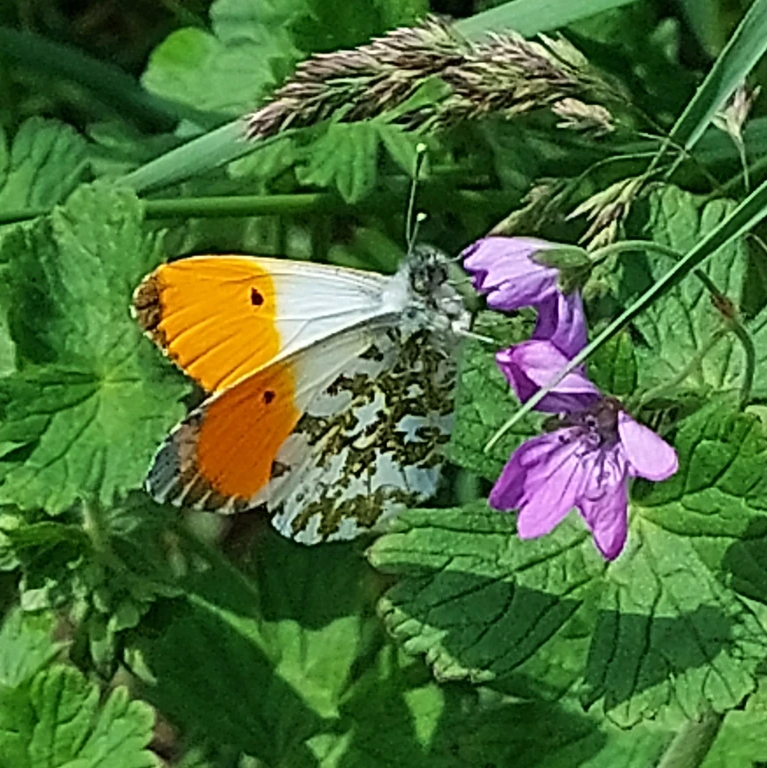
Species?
Anthocharis cardamines
